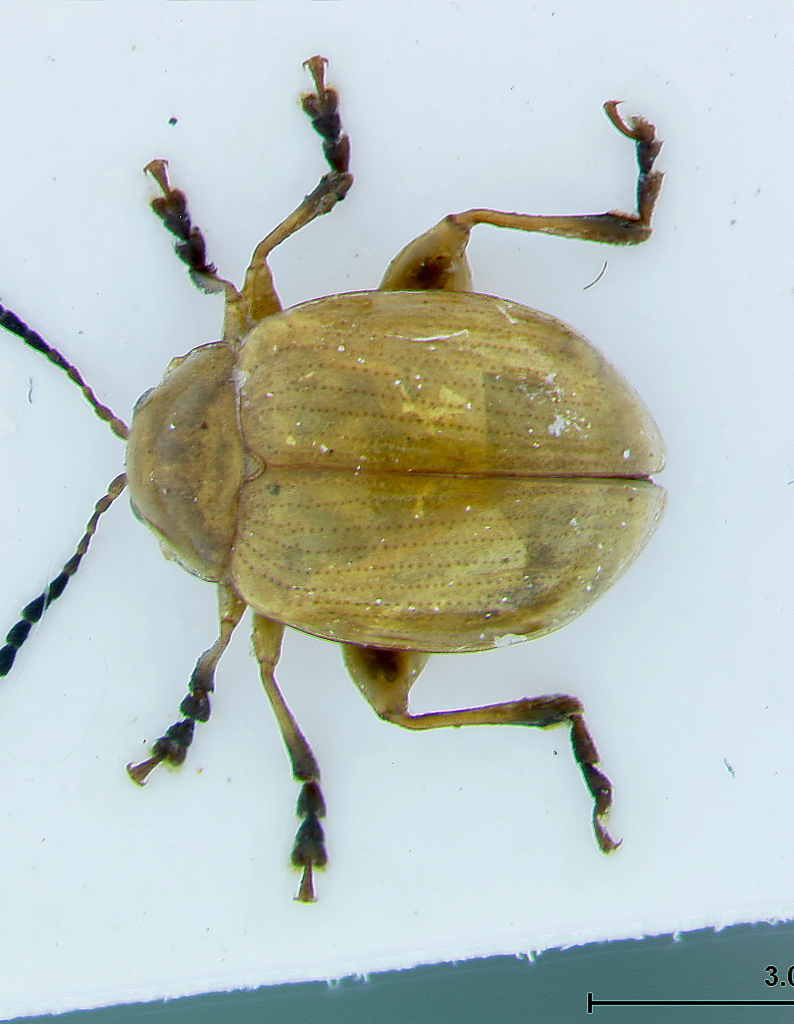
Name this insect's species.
Phaelota mauliki
